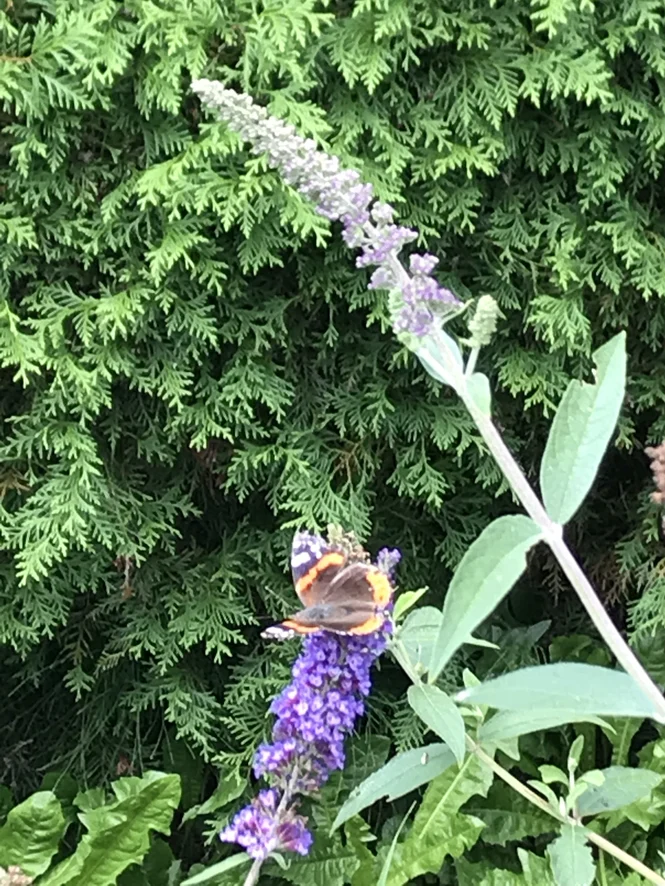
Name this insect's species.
Vanessa atalanta
